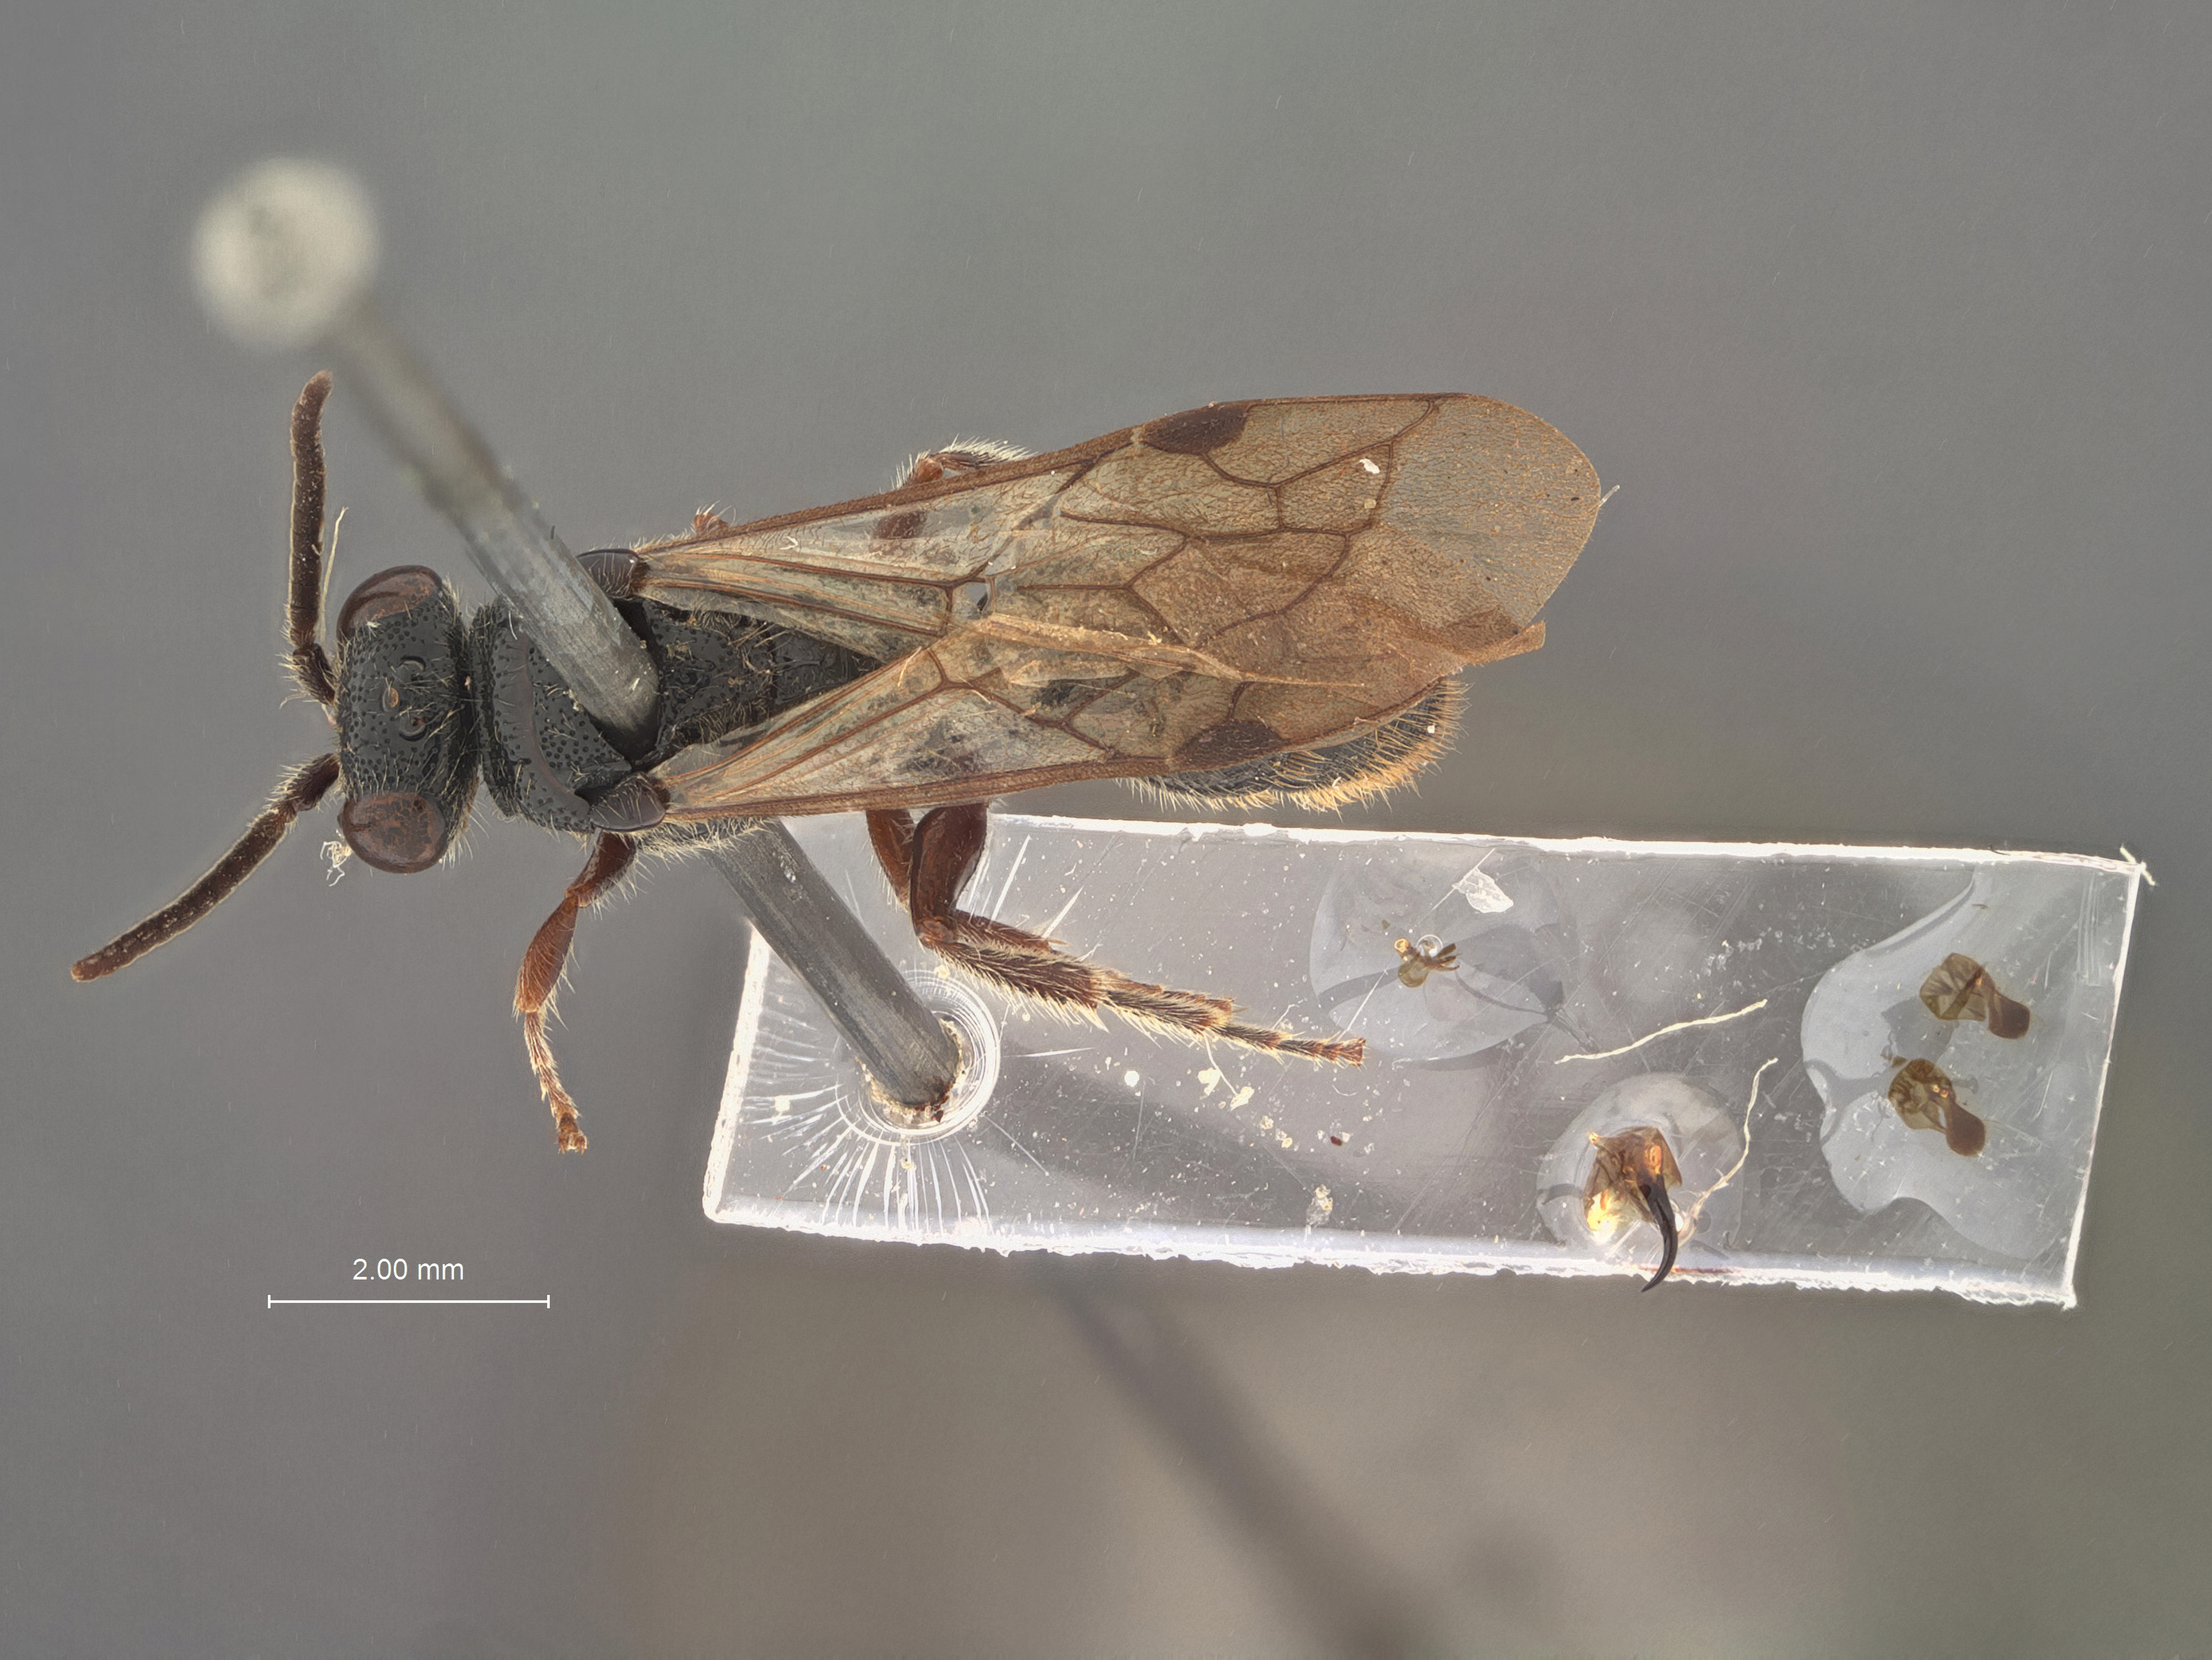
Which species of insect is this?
Tiphia dutti
